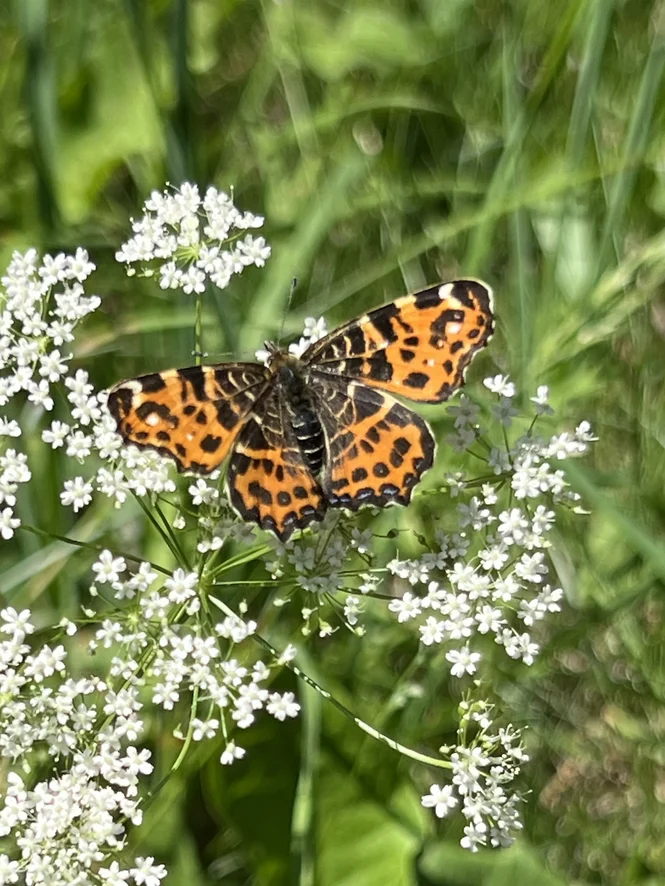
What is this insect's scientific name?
Araschnia levana
